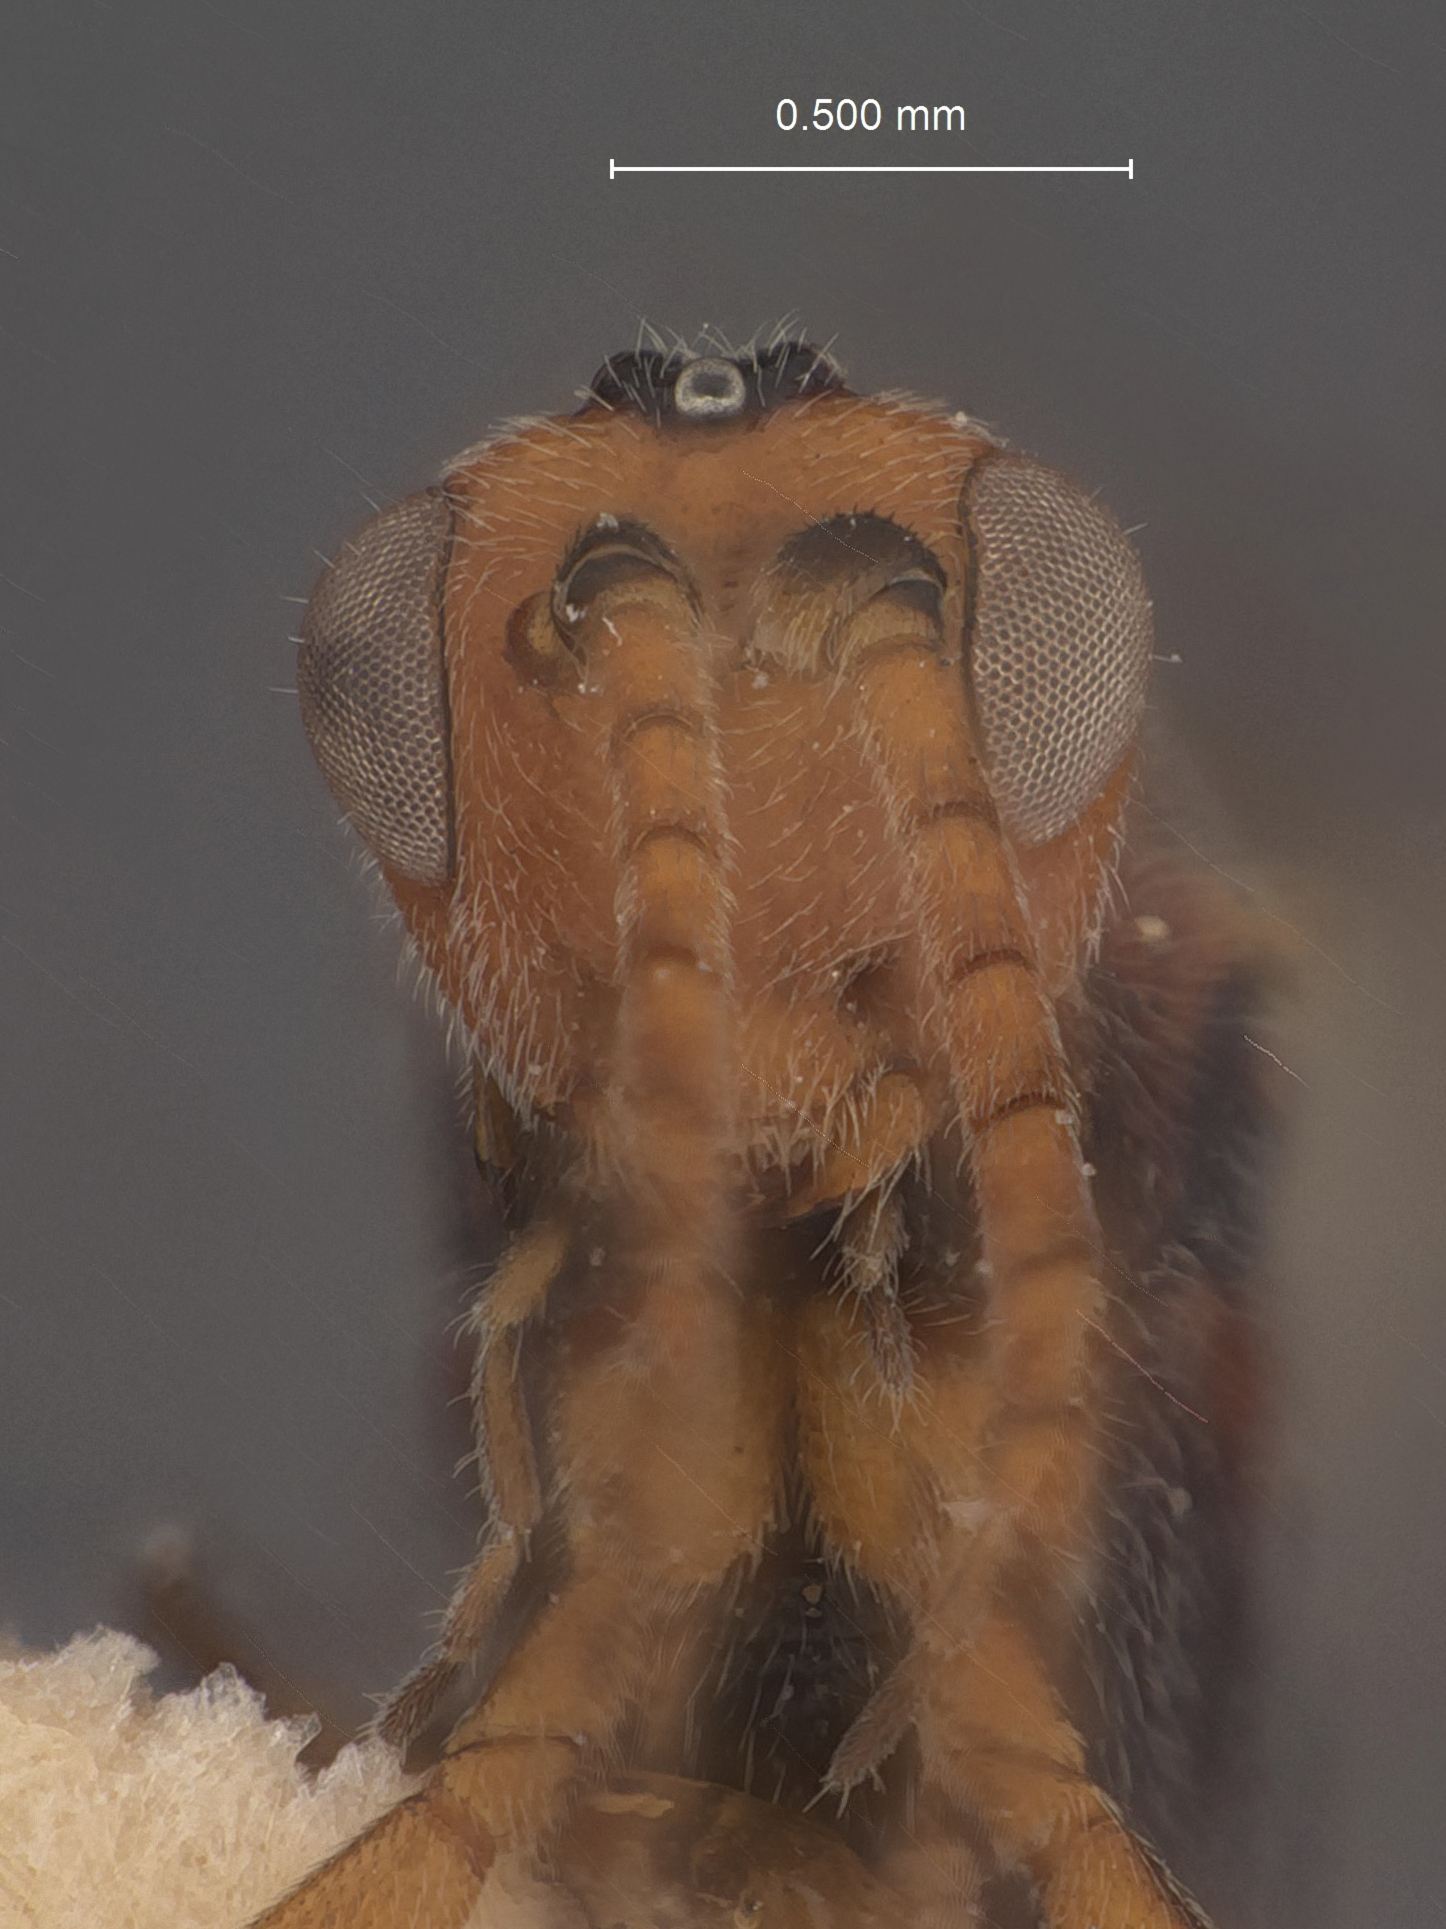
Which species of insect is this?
Orgilus medicaginis
